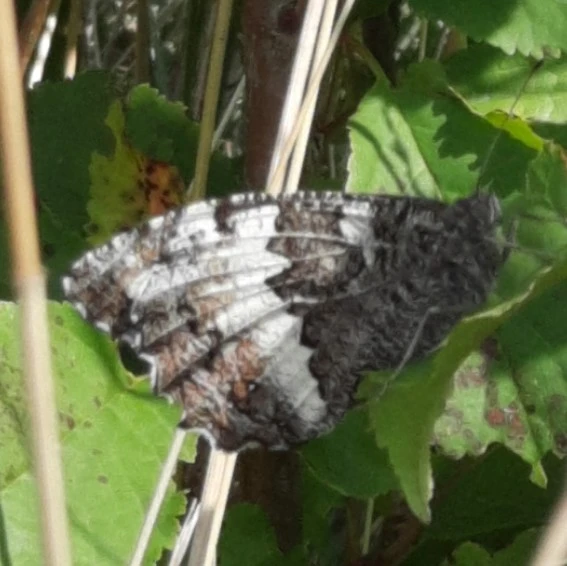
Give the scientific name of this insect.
Brintesia circe
